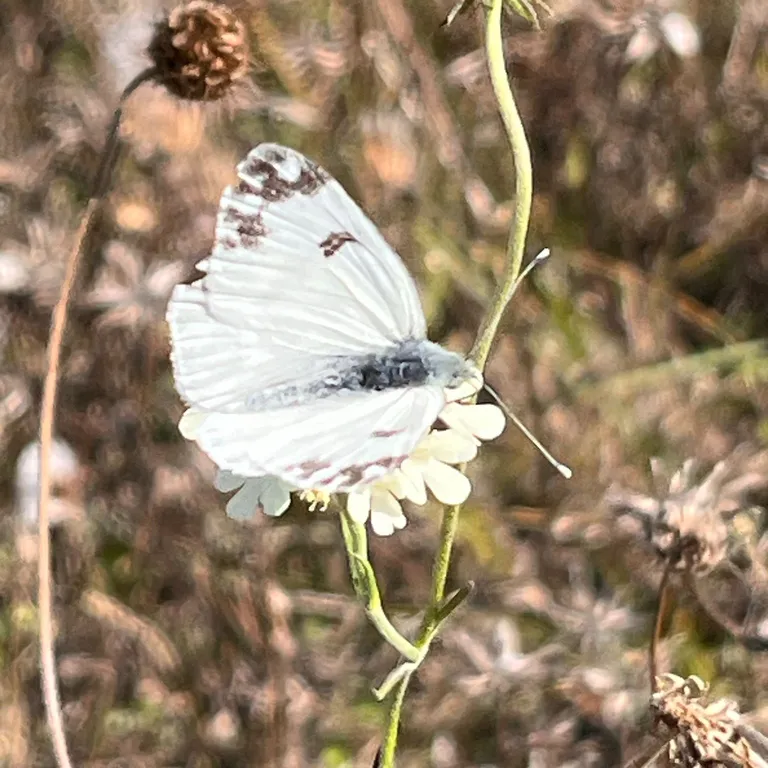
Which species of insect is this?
Pontia edusa
